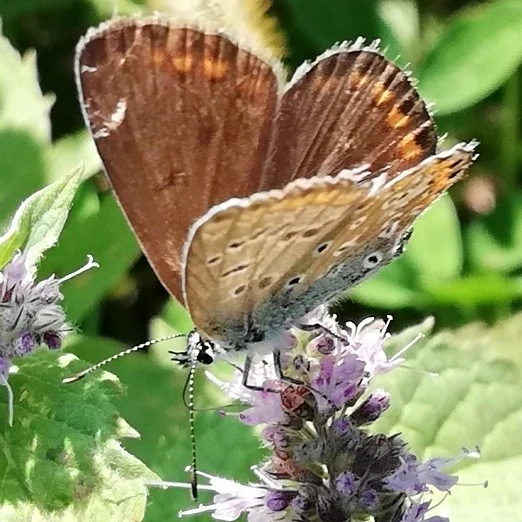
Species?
Polyommatus icarus
